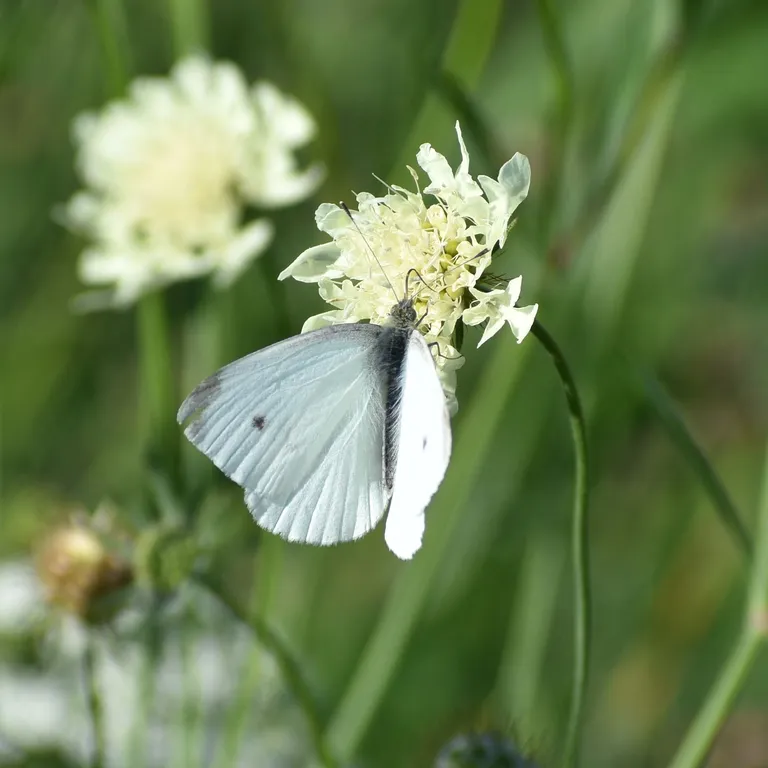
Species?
Pieris rapae
